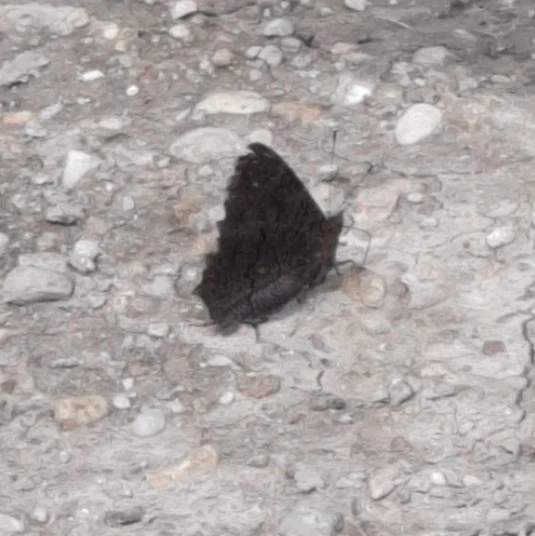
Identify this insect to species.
Aglais io
